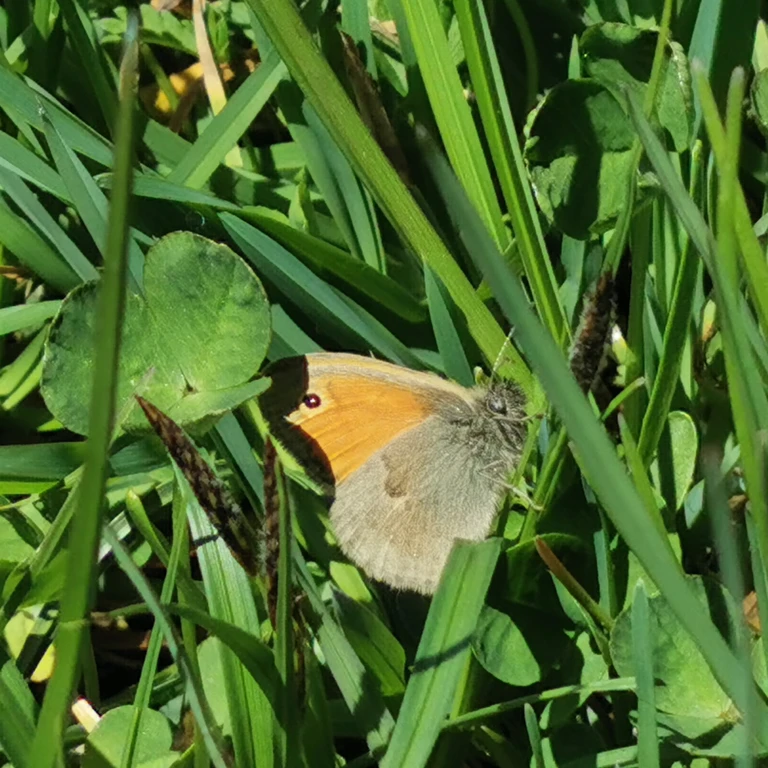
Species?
Coenonympha pamphilus
